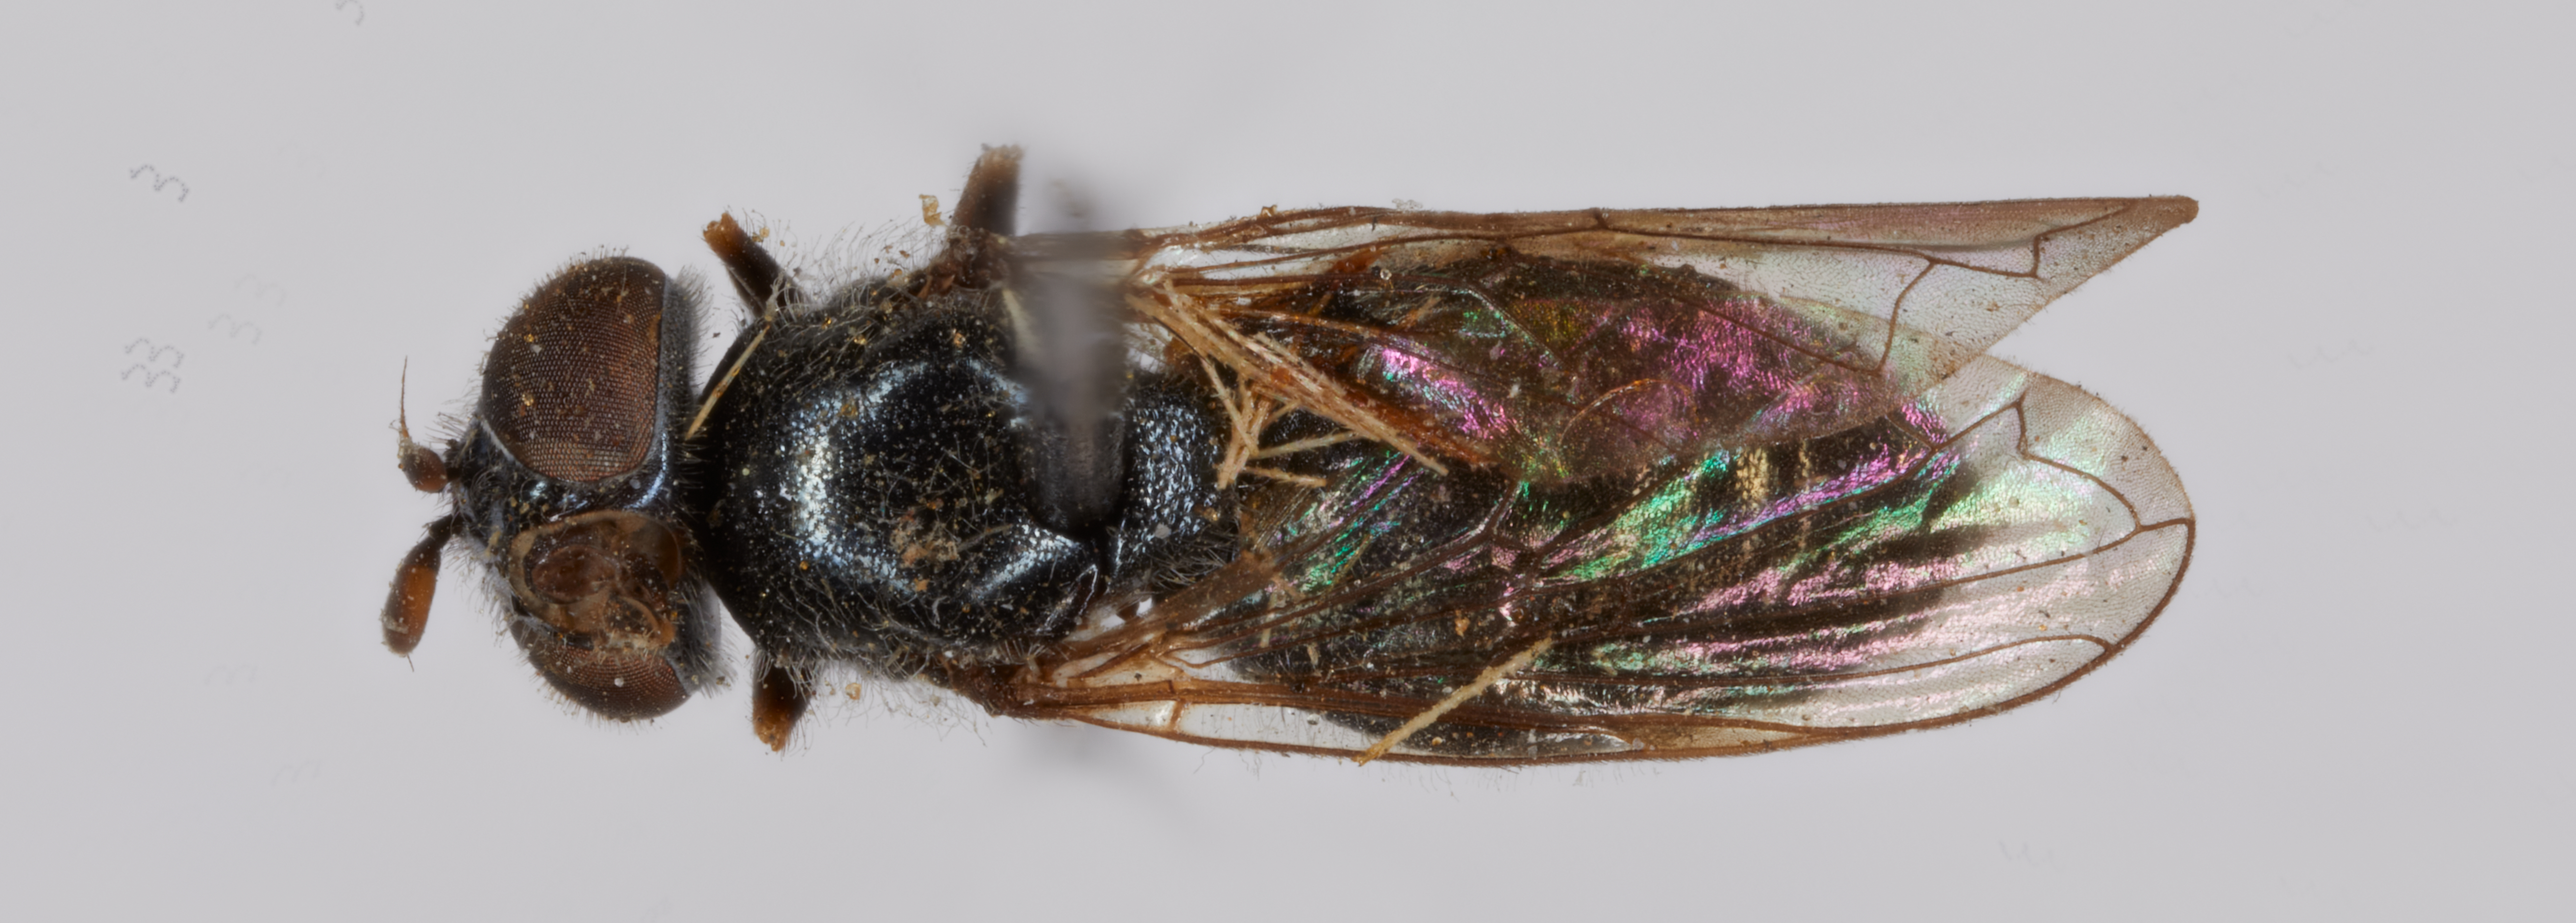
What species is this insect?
Pipizella similis
